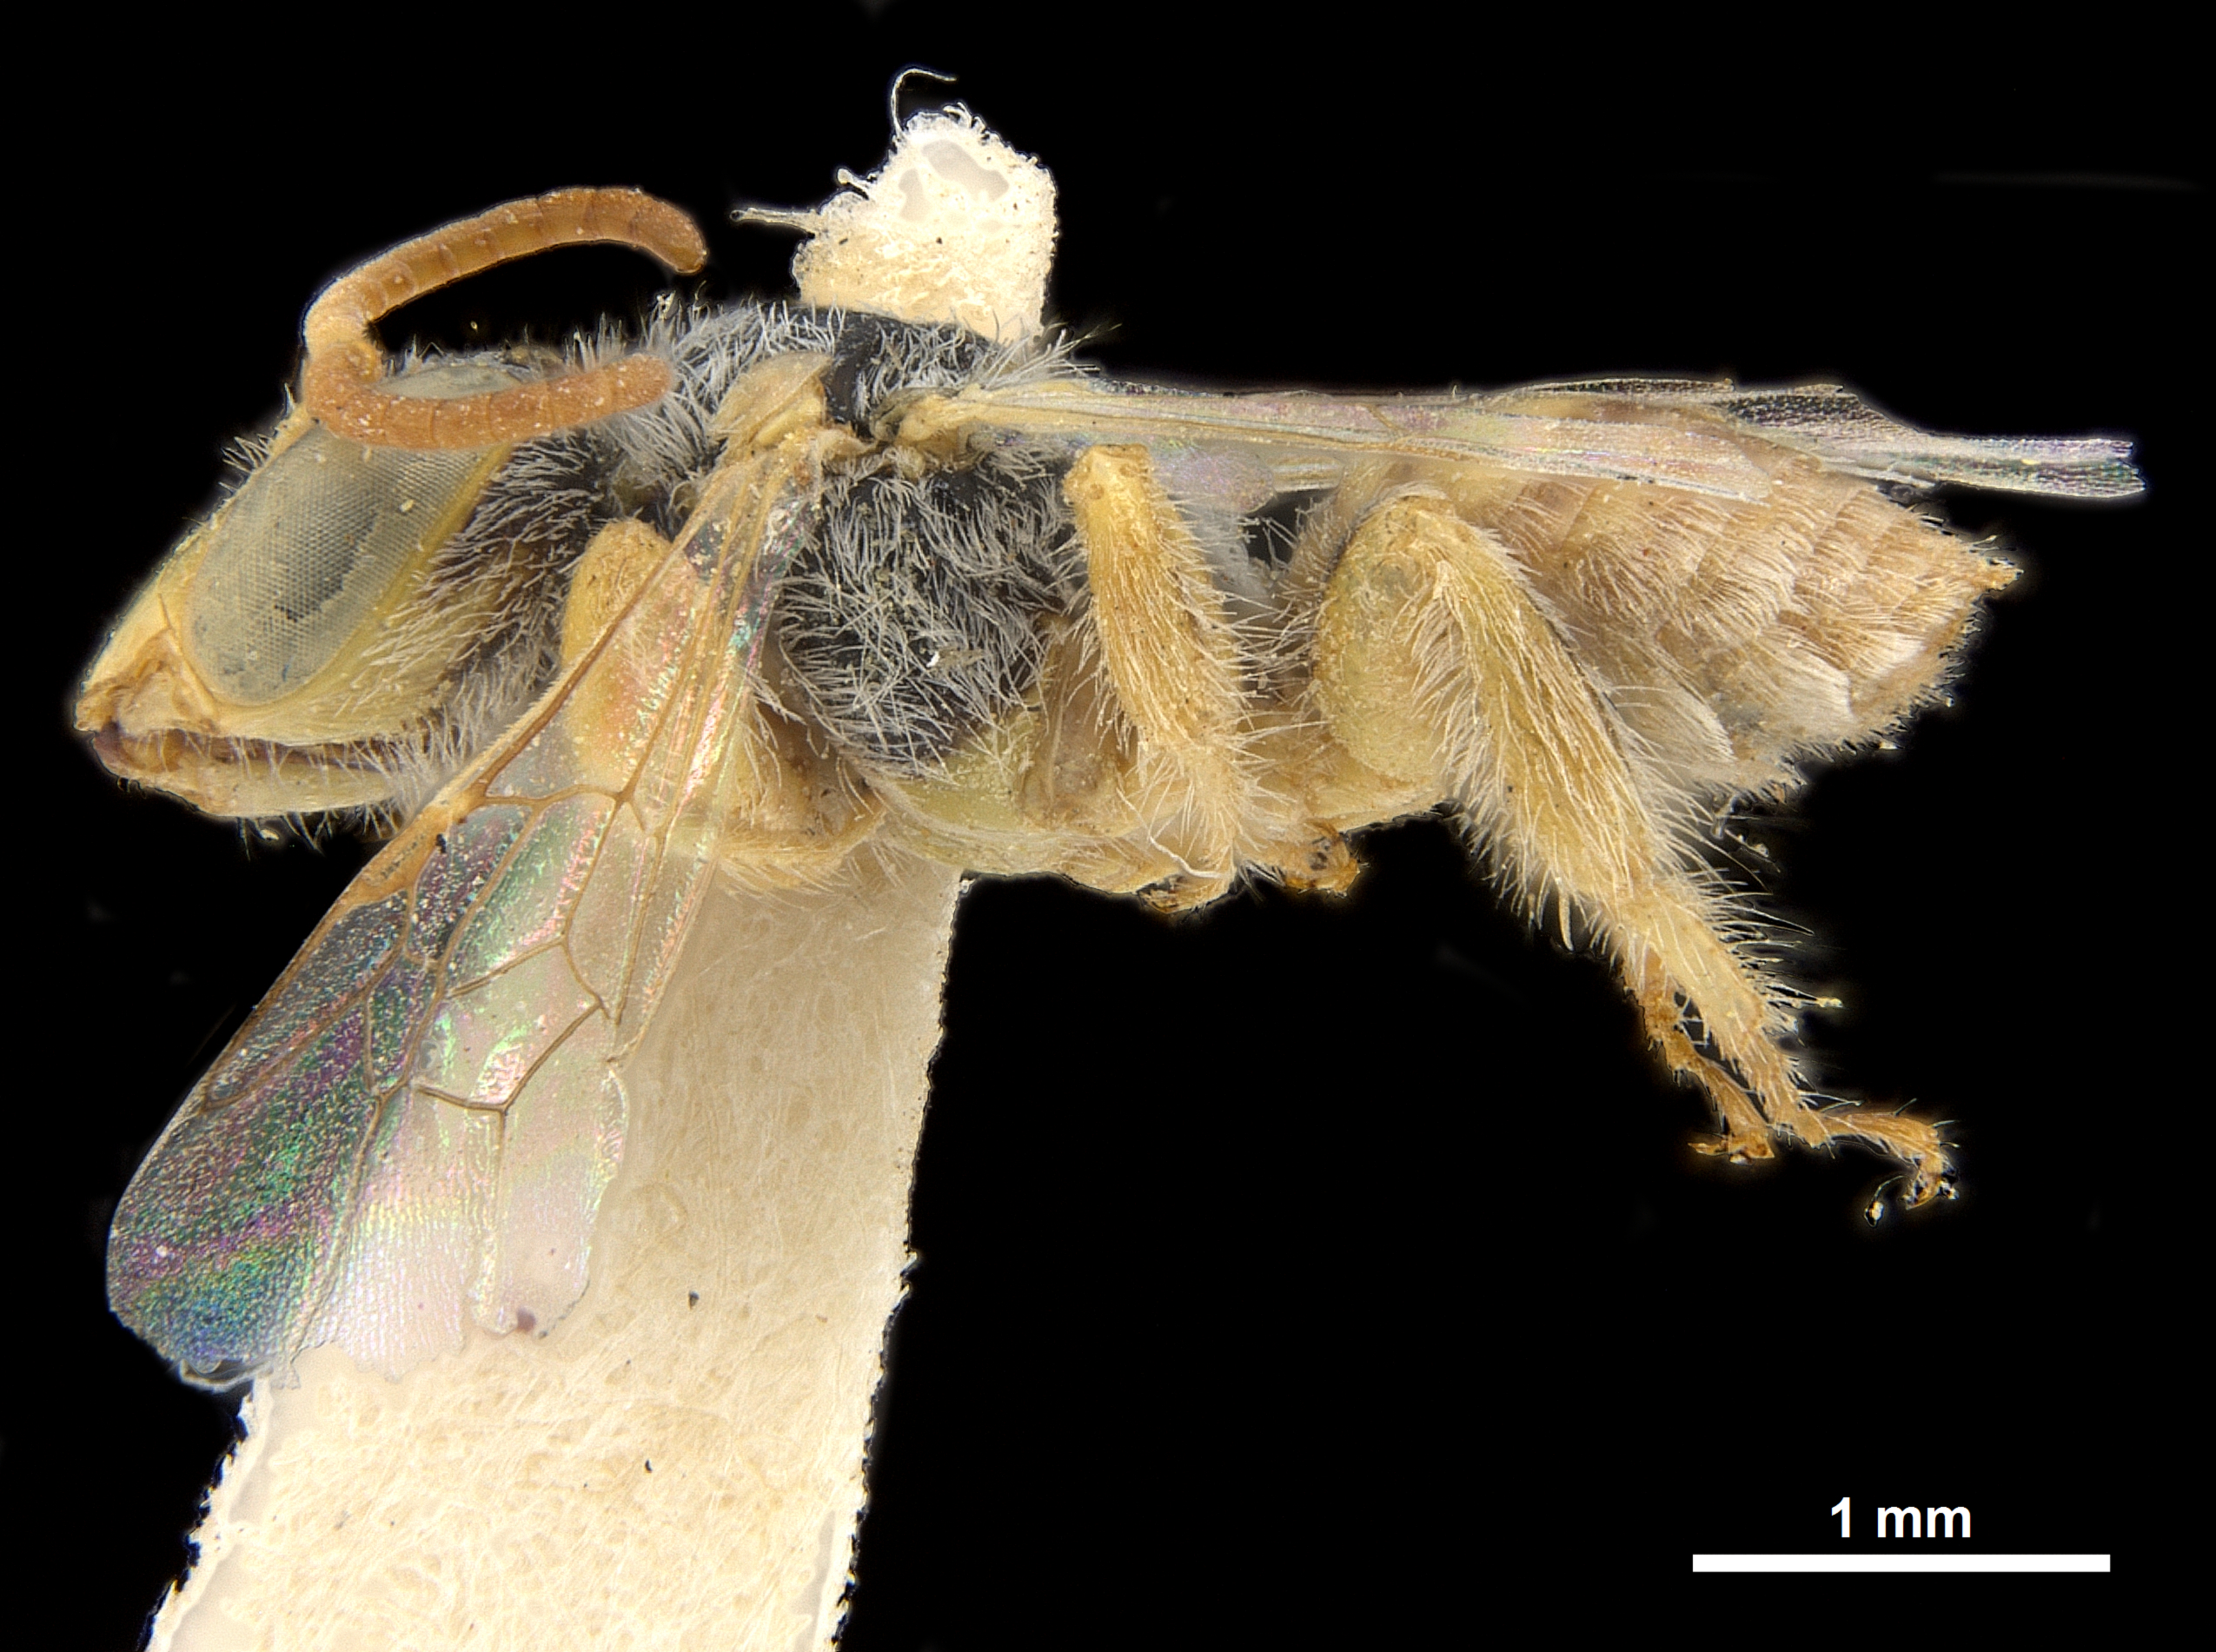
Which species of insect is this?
Pararhophites quadratus
